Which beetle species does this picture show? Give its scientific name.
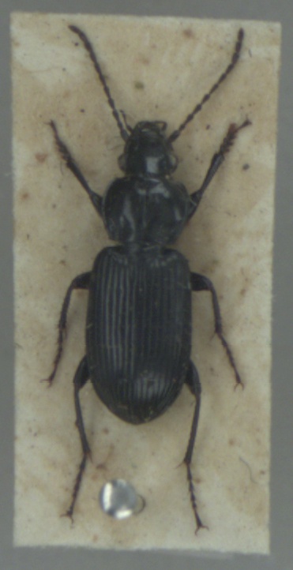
Pterostichus nigrita
